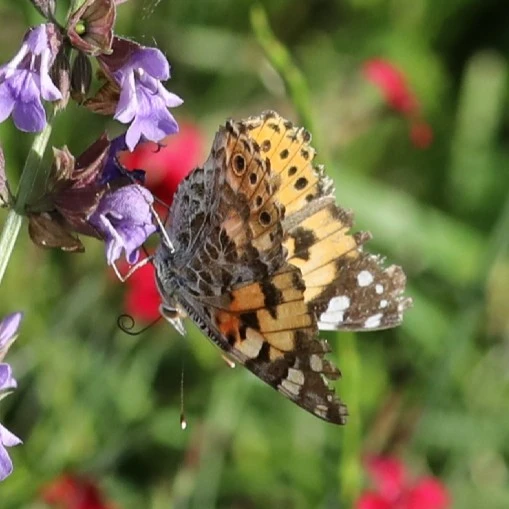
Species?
Vanessa cardui
